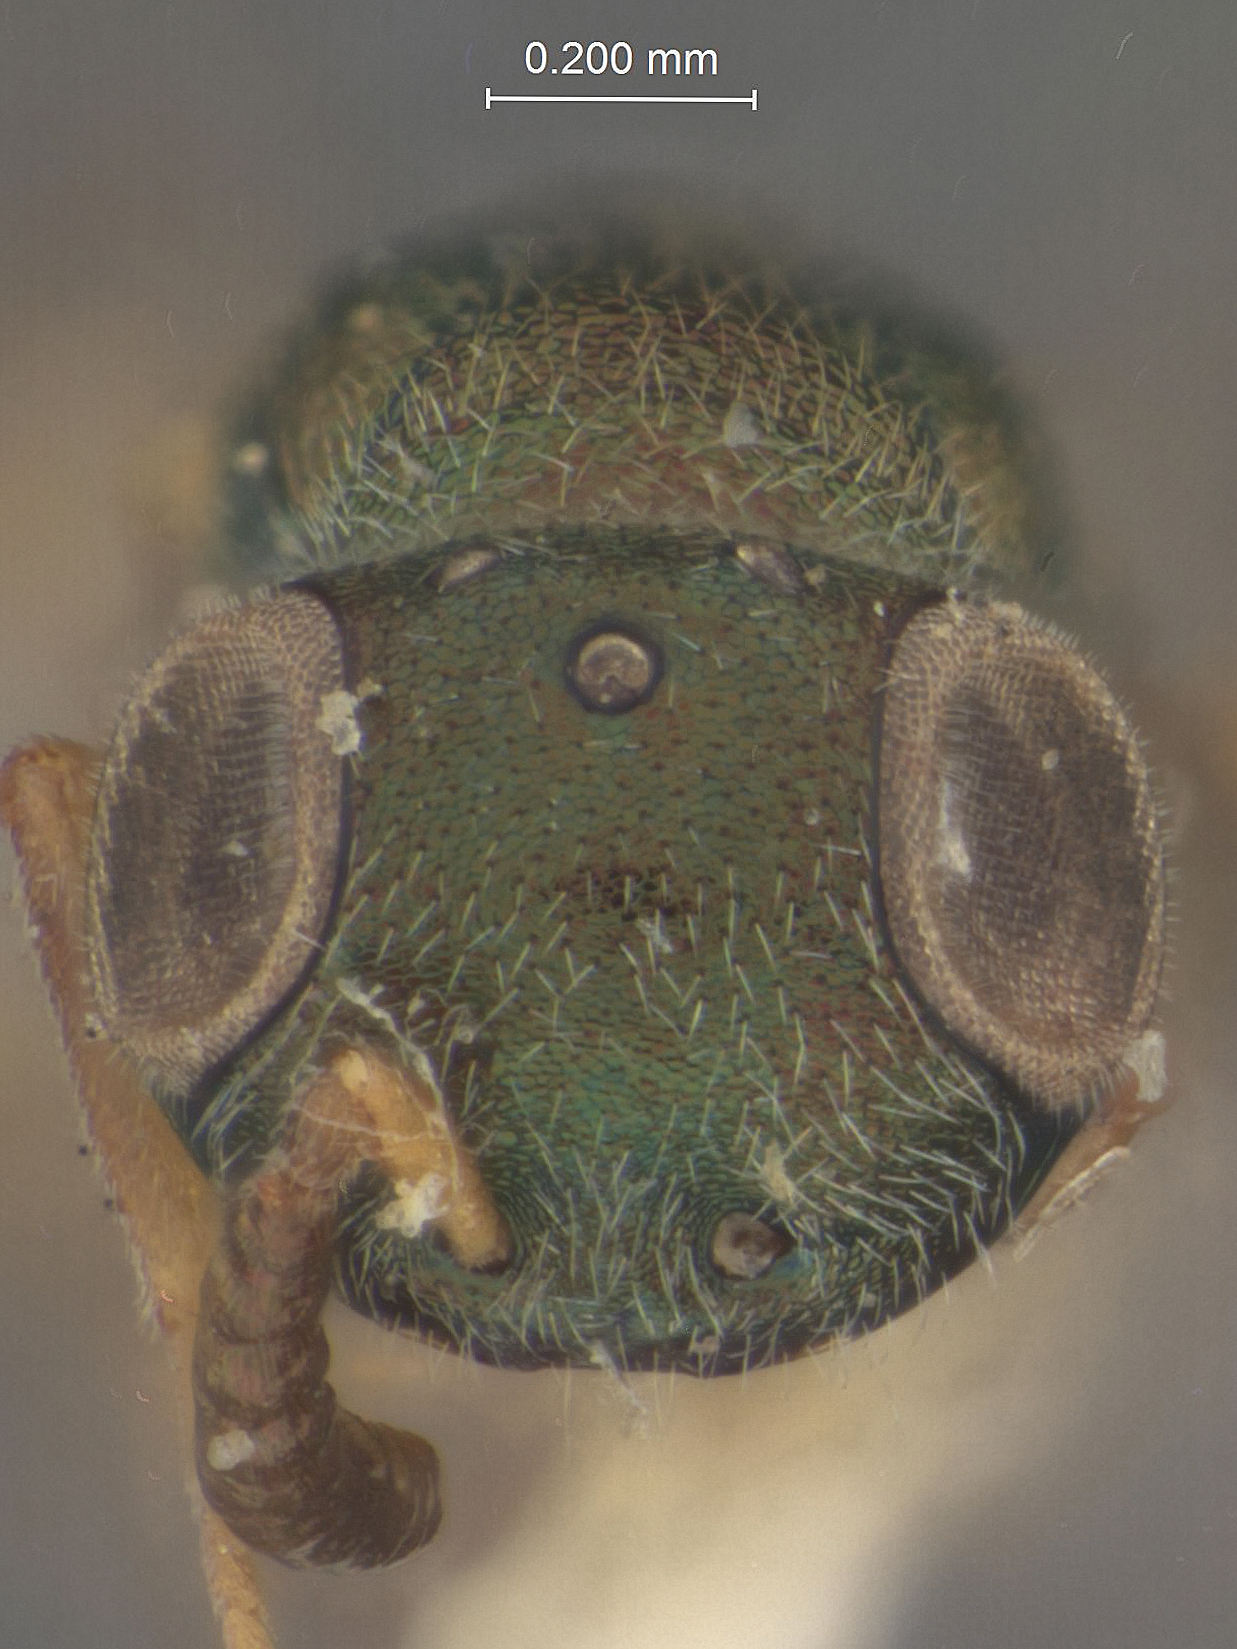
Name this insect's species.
Ptinobius texanus
